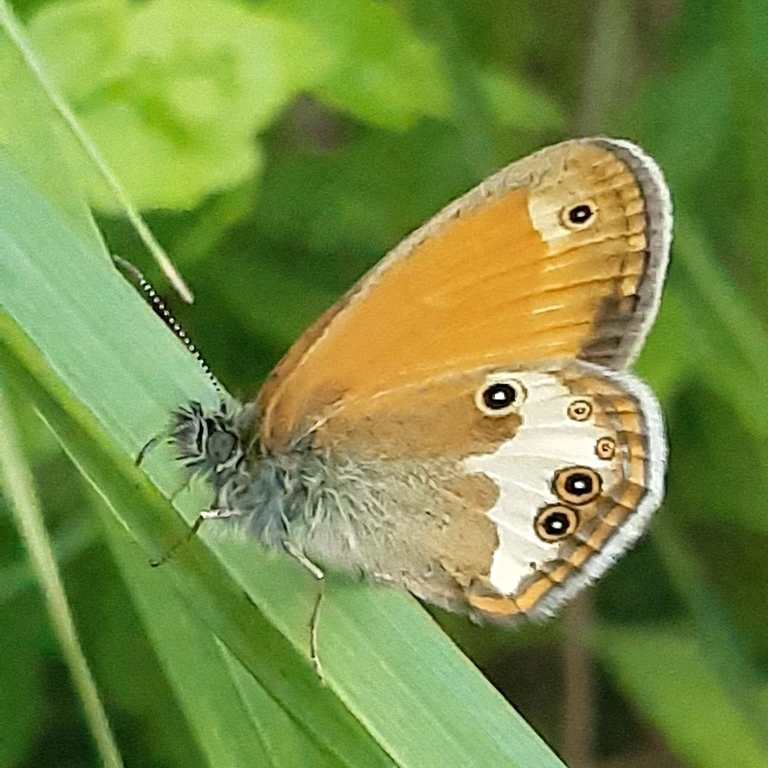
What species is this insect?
Coenonympha arcania
